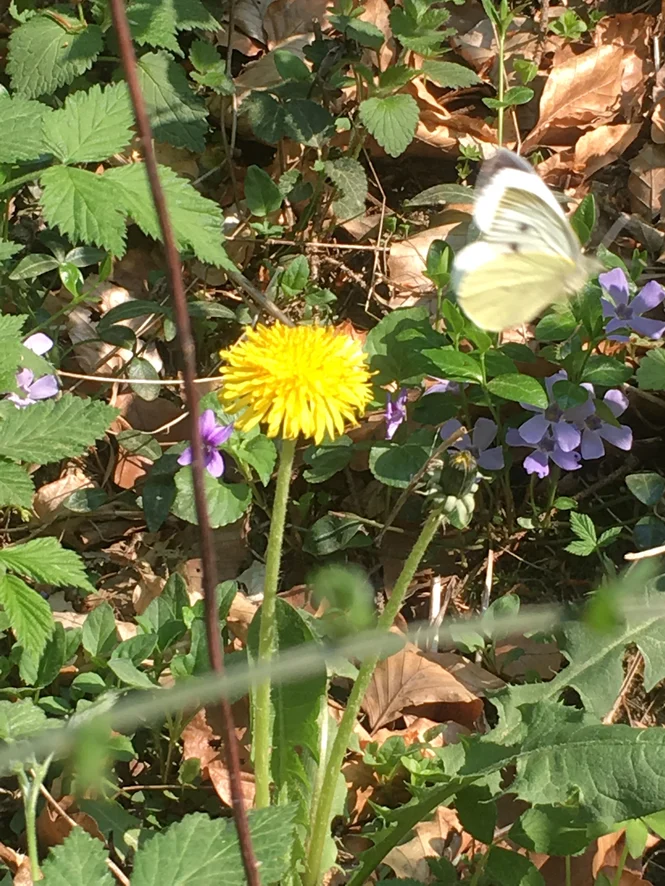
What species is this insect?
Pieris brassicae
